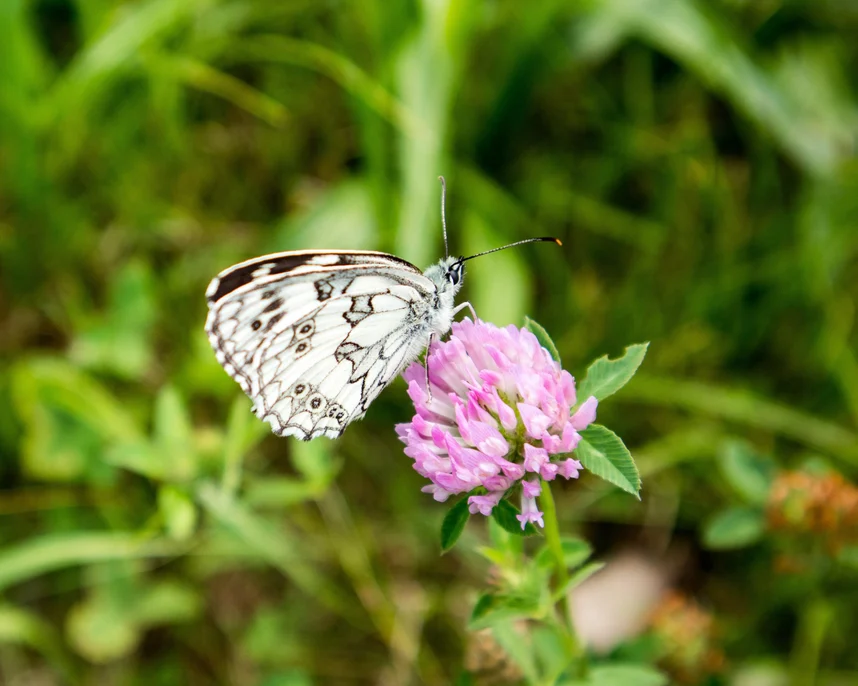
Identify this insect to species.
Melanargia galathea
